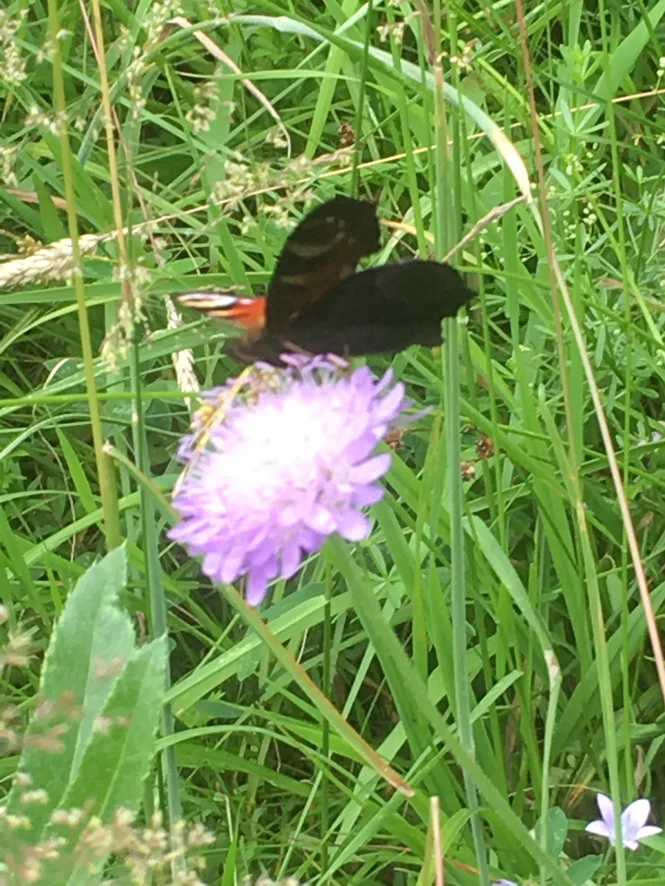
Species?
Aglais io
